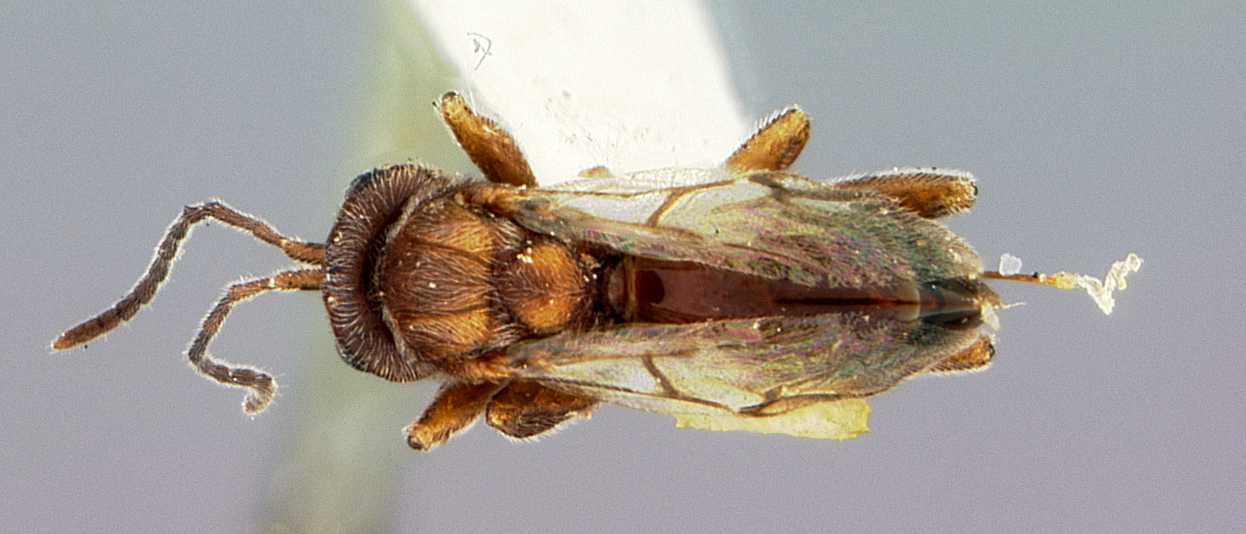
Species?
Trichoteras coquilettei
